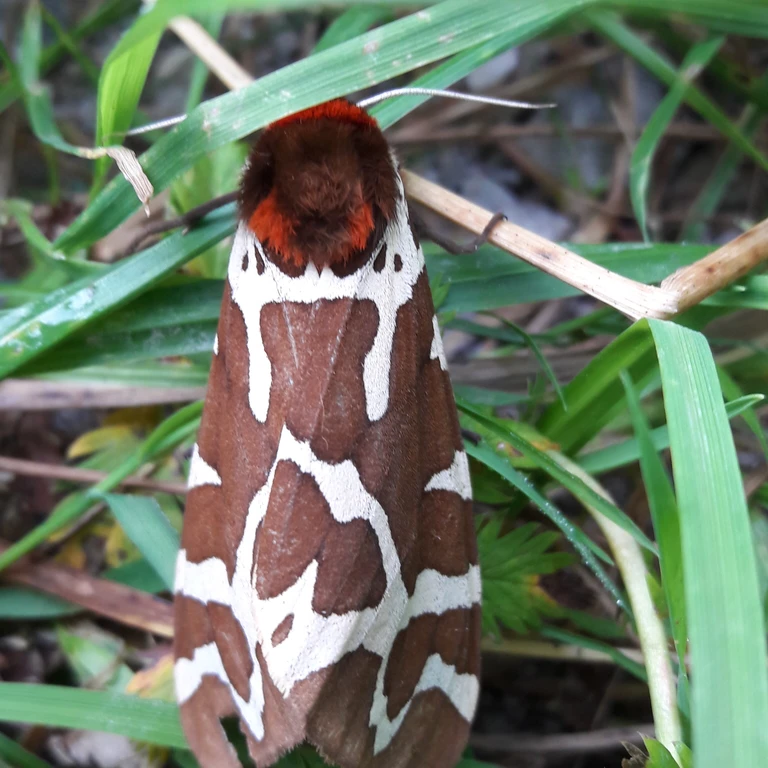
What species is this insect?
Arctia caja
